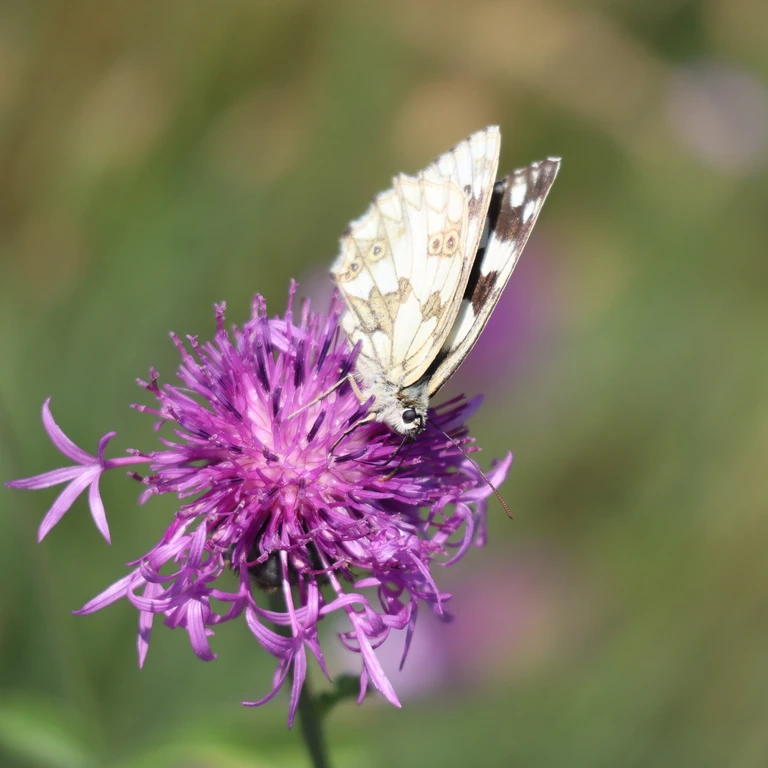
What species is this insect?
Melanargia galathea
